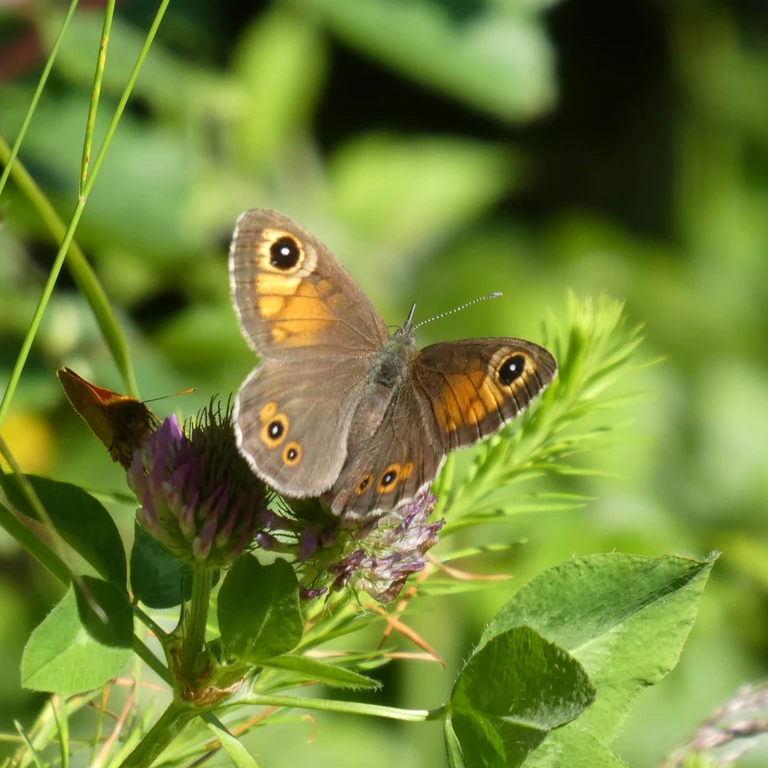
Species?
Lasiommata maera (also Pararge maera)
